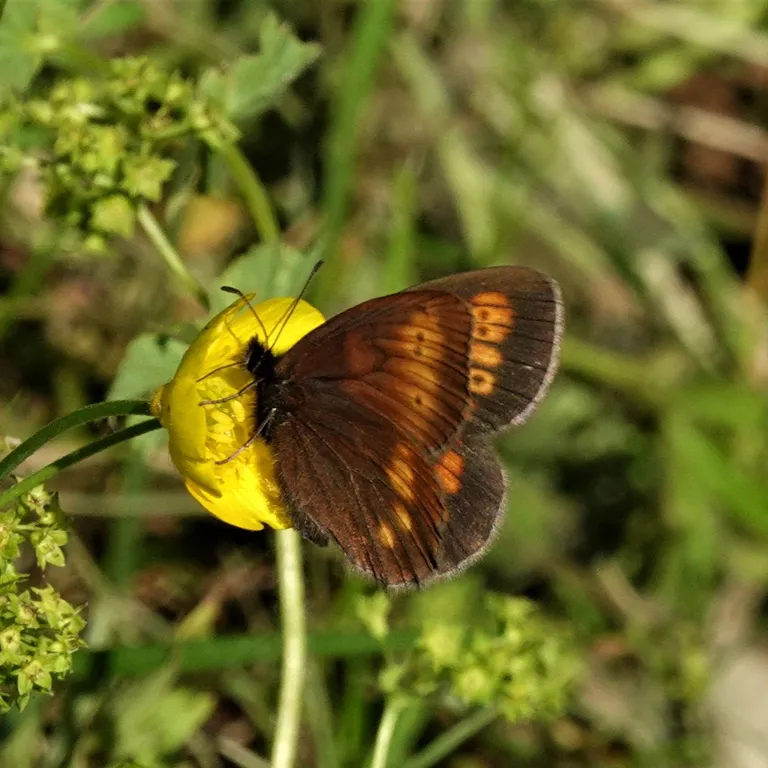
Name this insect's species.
Erebia eriphyle
